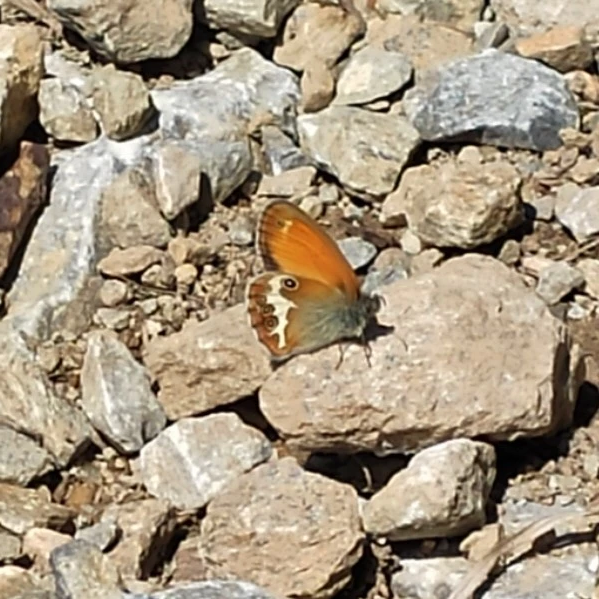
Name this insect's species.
Coenonympha arcania
